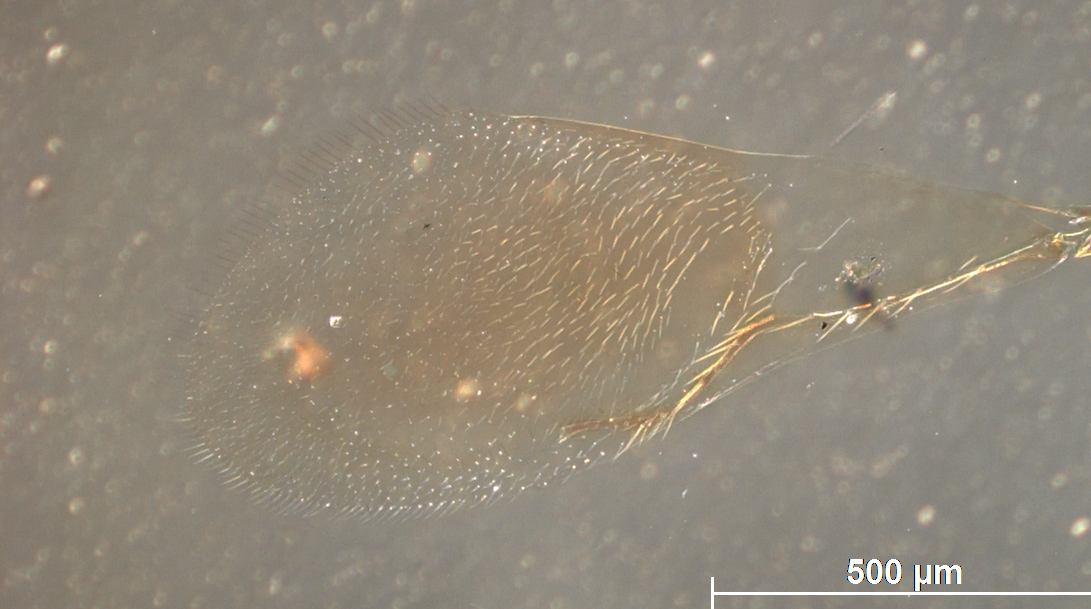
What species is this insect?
Cryptanusia albiclava
